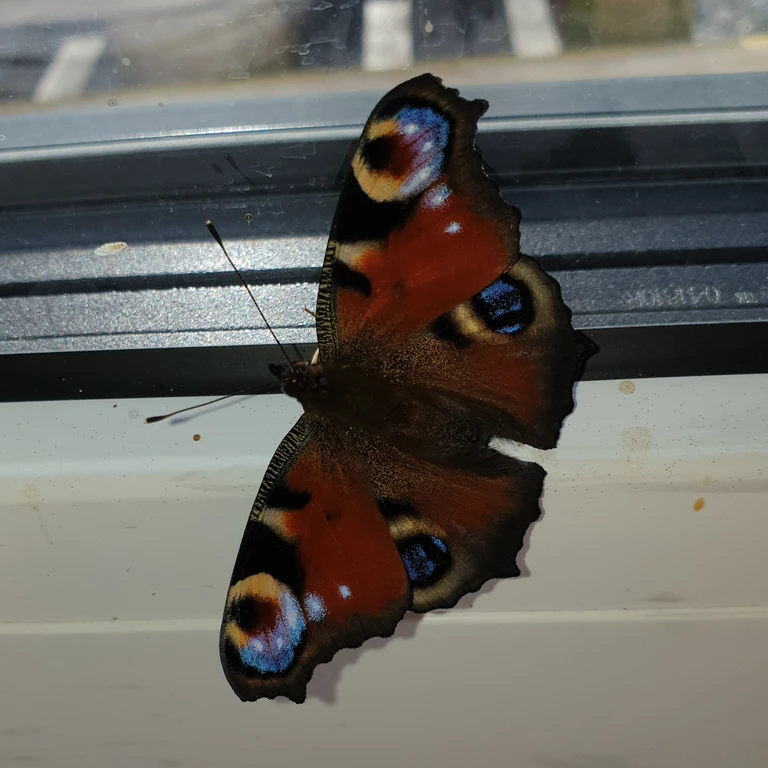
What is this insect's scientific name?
Aglais io
